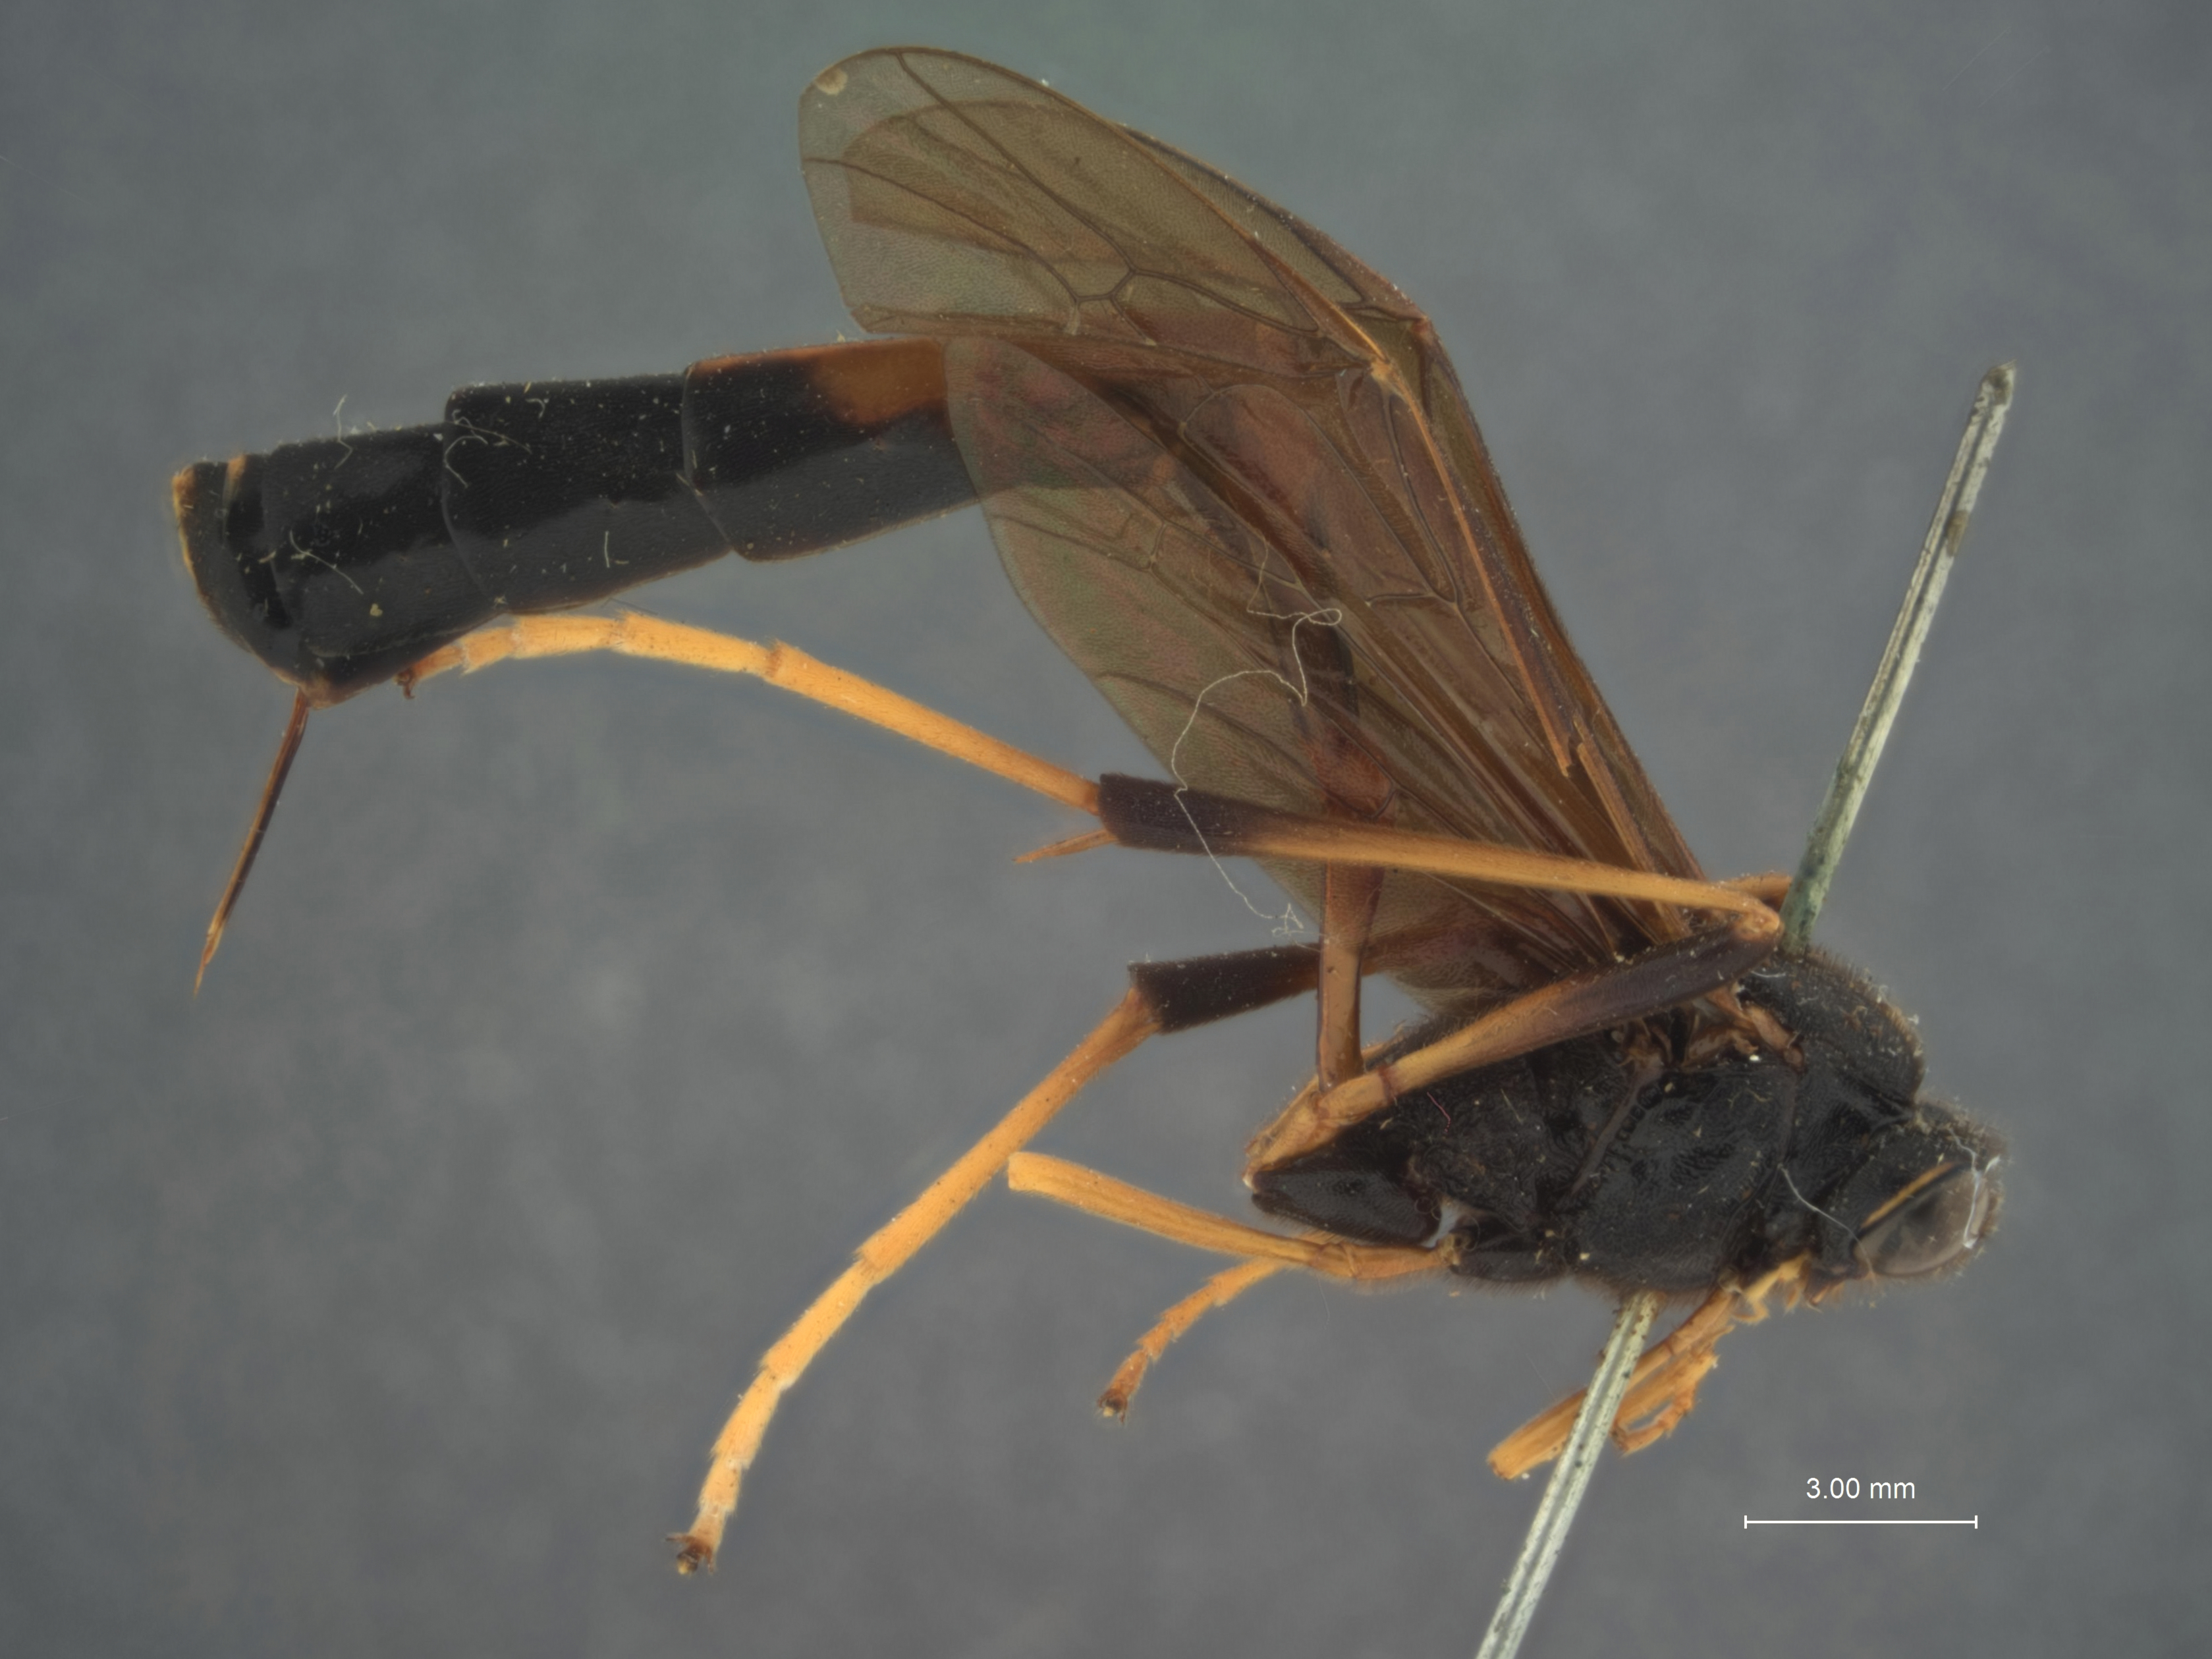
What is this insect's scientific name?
Schizoloma confusa
